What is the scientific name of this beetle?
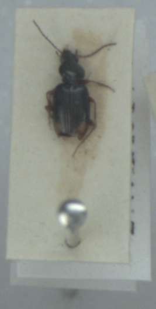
Bembidion biguttatum
